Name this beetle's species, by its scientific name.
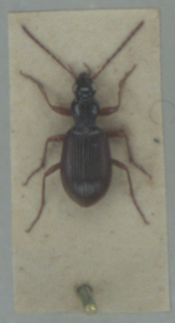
Oxypselaphus obscurus
